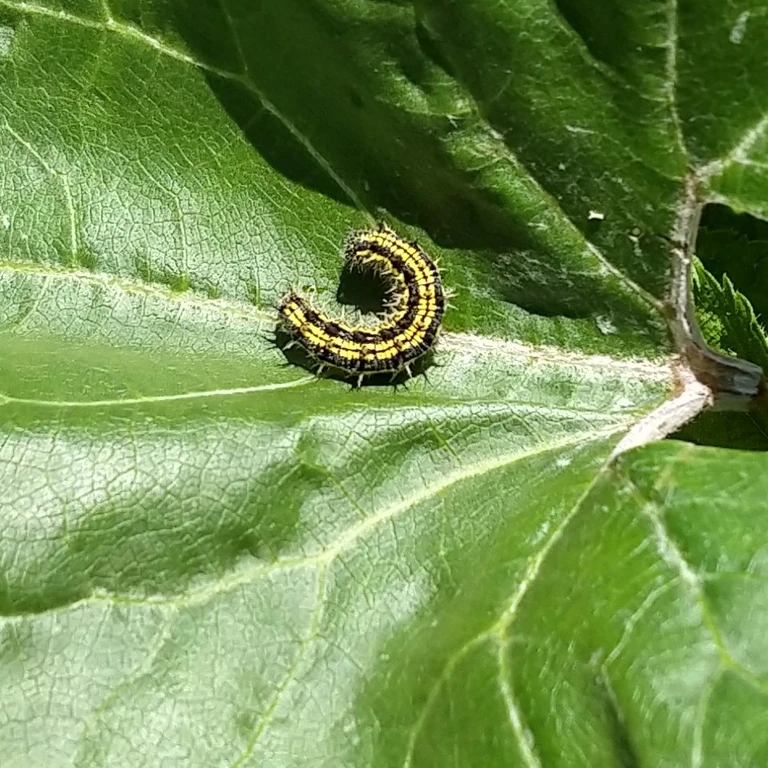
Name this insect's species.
Aglais urticae
